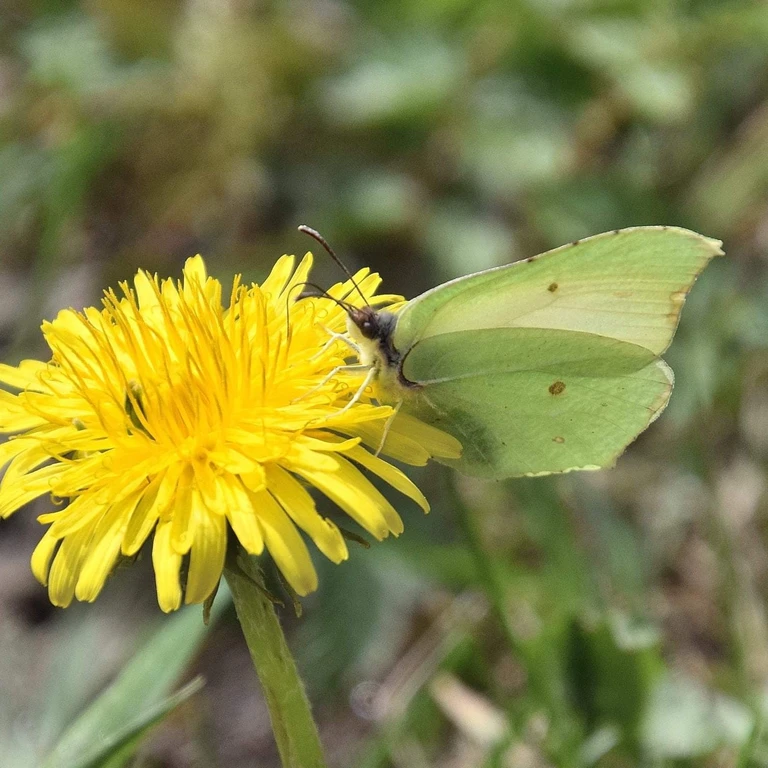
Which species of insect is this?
Gonepteryx rhamni
